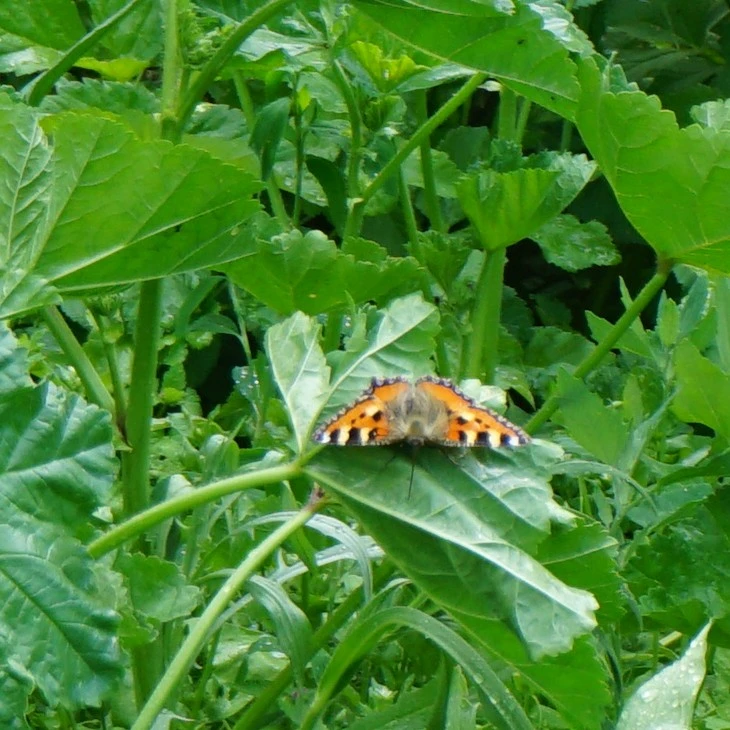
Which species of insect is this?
Aglais urticae
